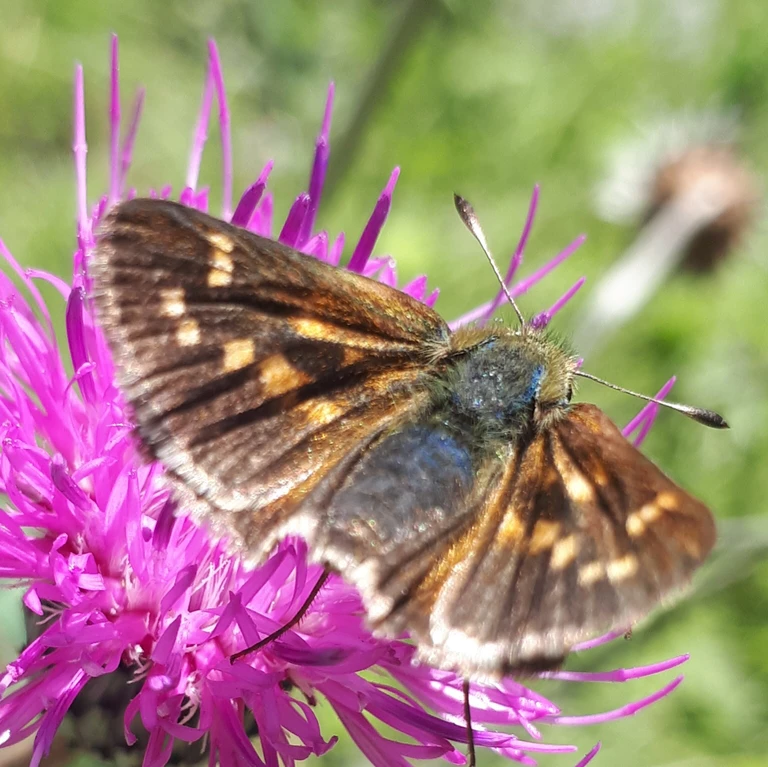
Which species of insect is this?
Hesperia comma
